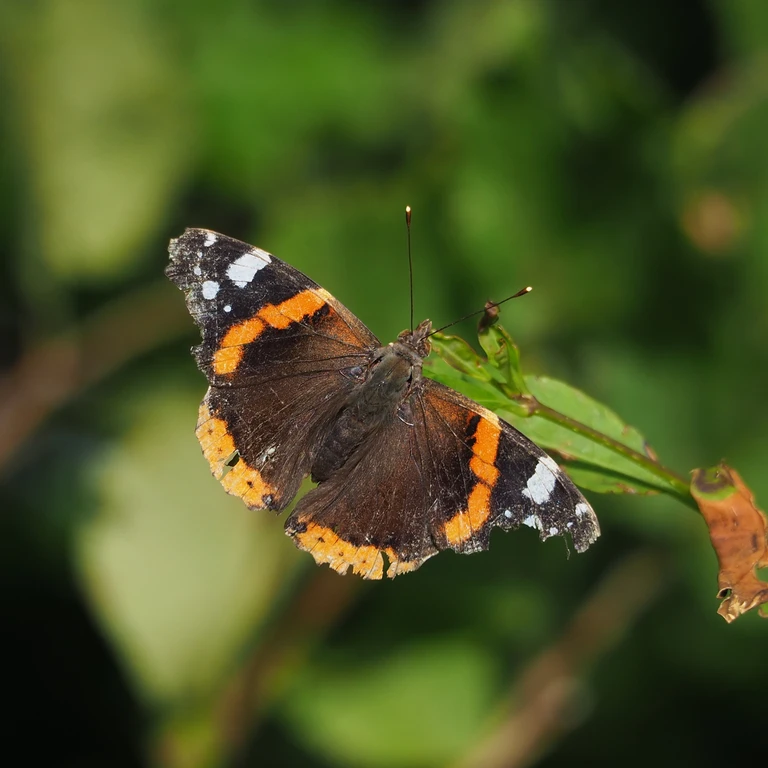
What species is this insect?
Vanessa atalanta
